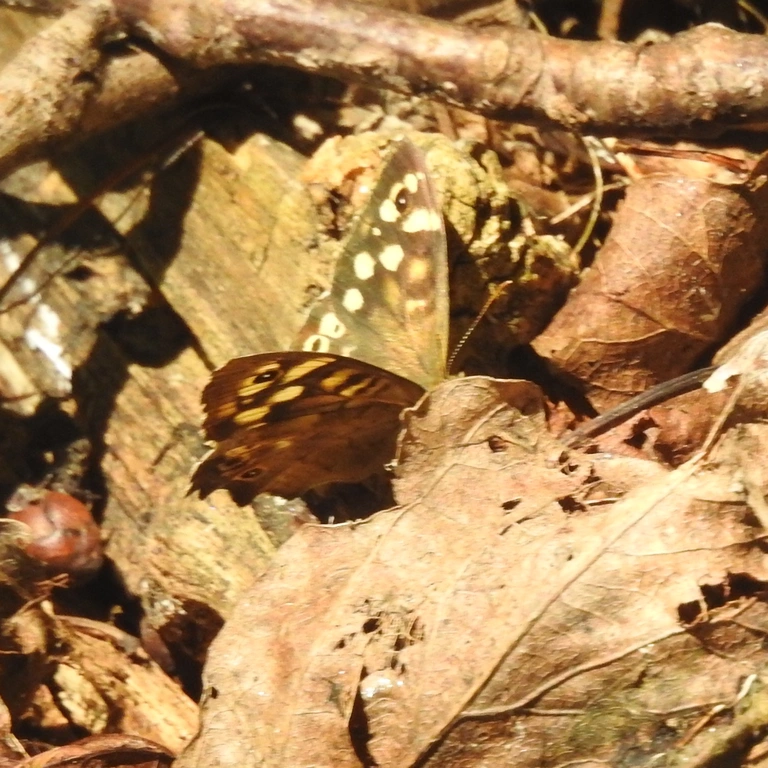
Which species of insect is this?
Pararge aegeria
